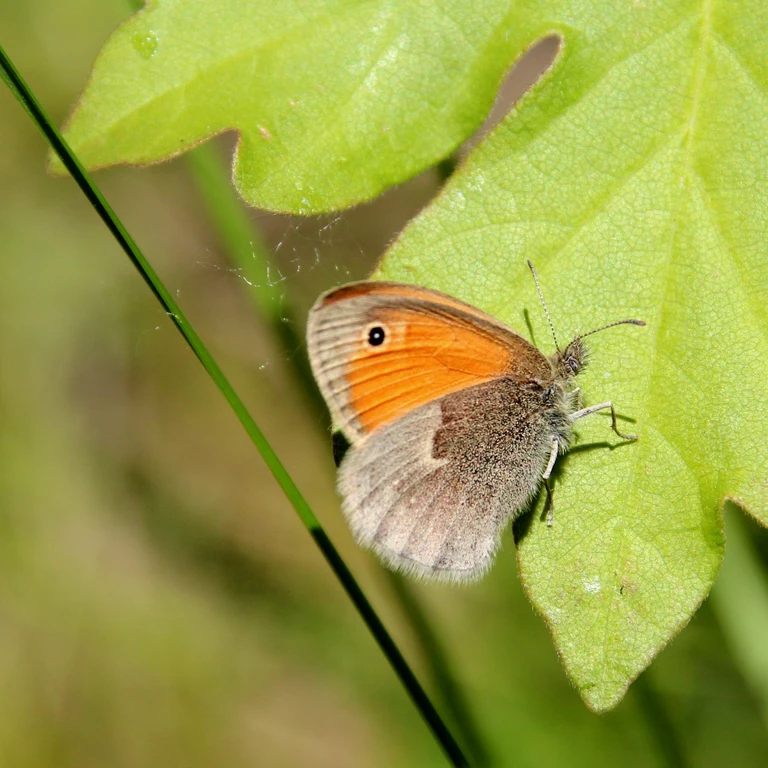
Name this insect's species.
Coenonympha pamphilus
